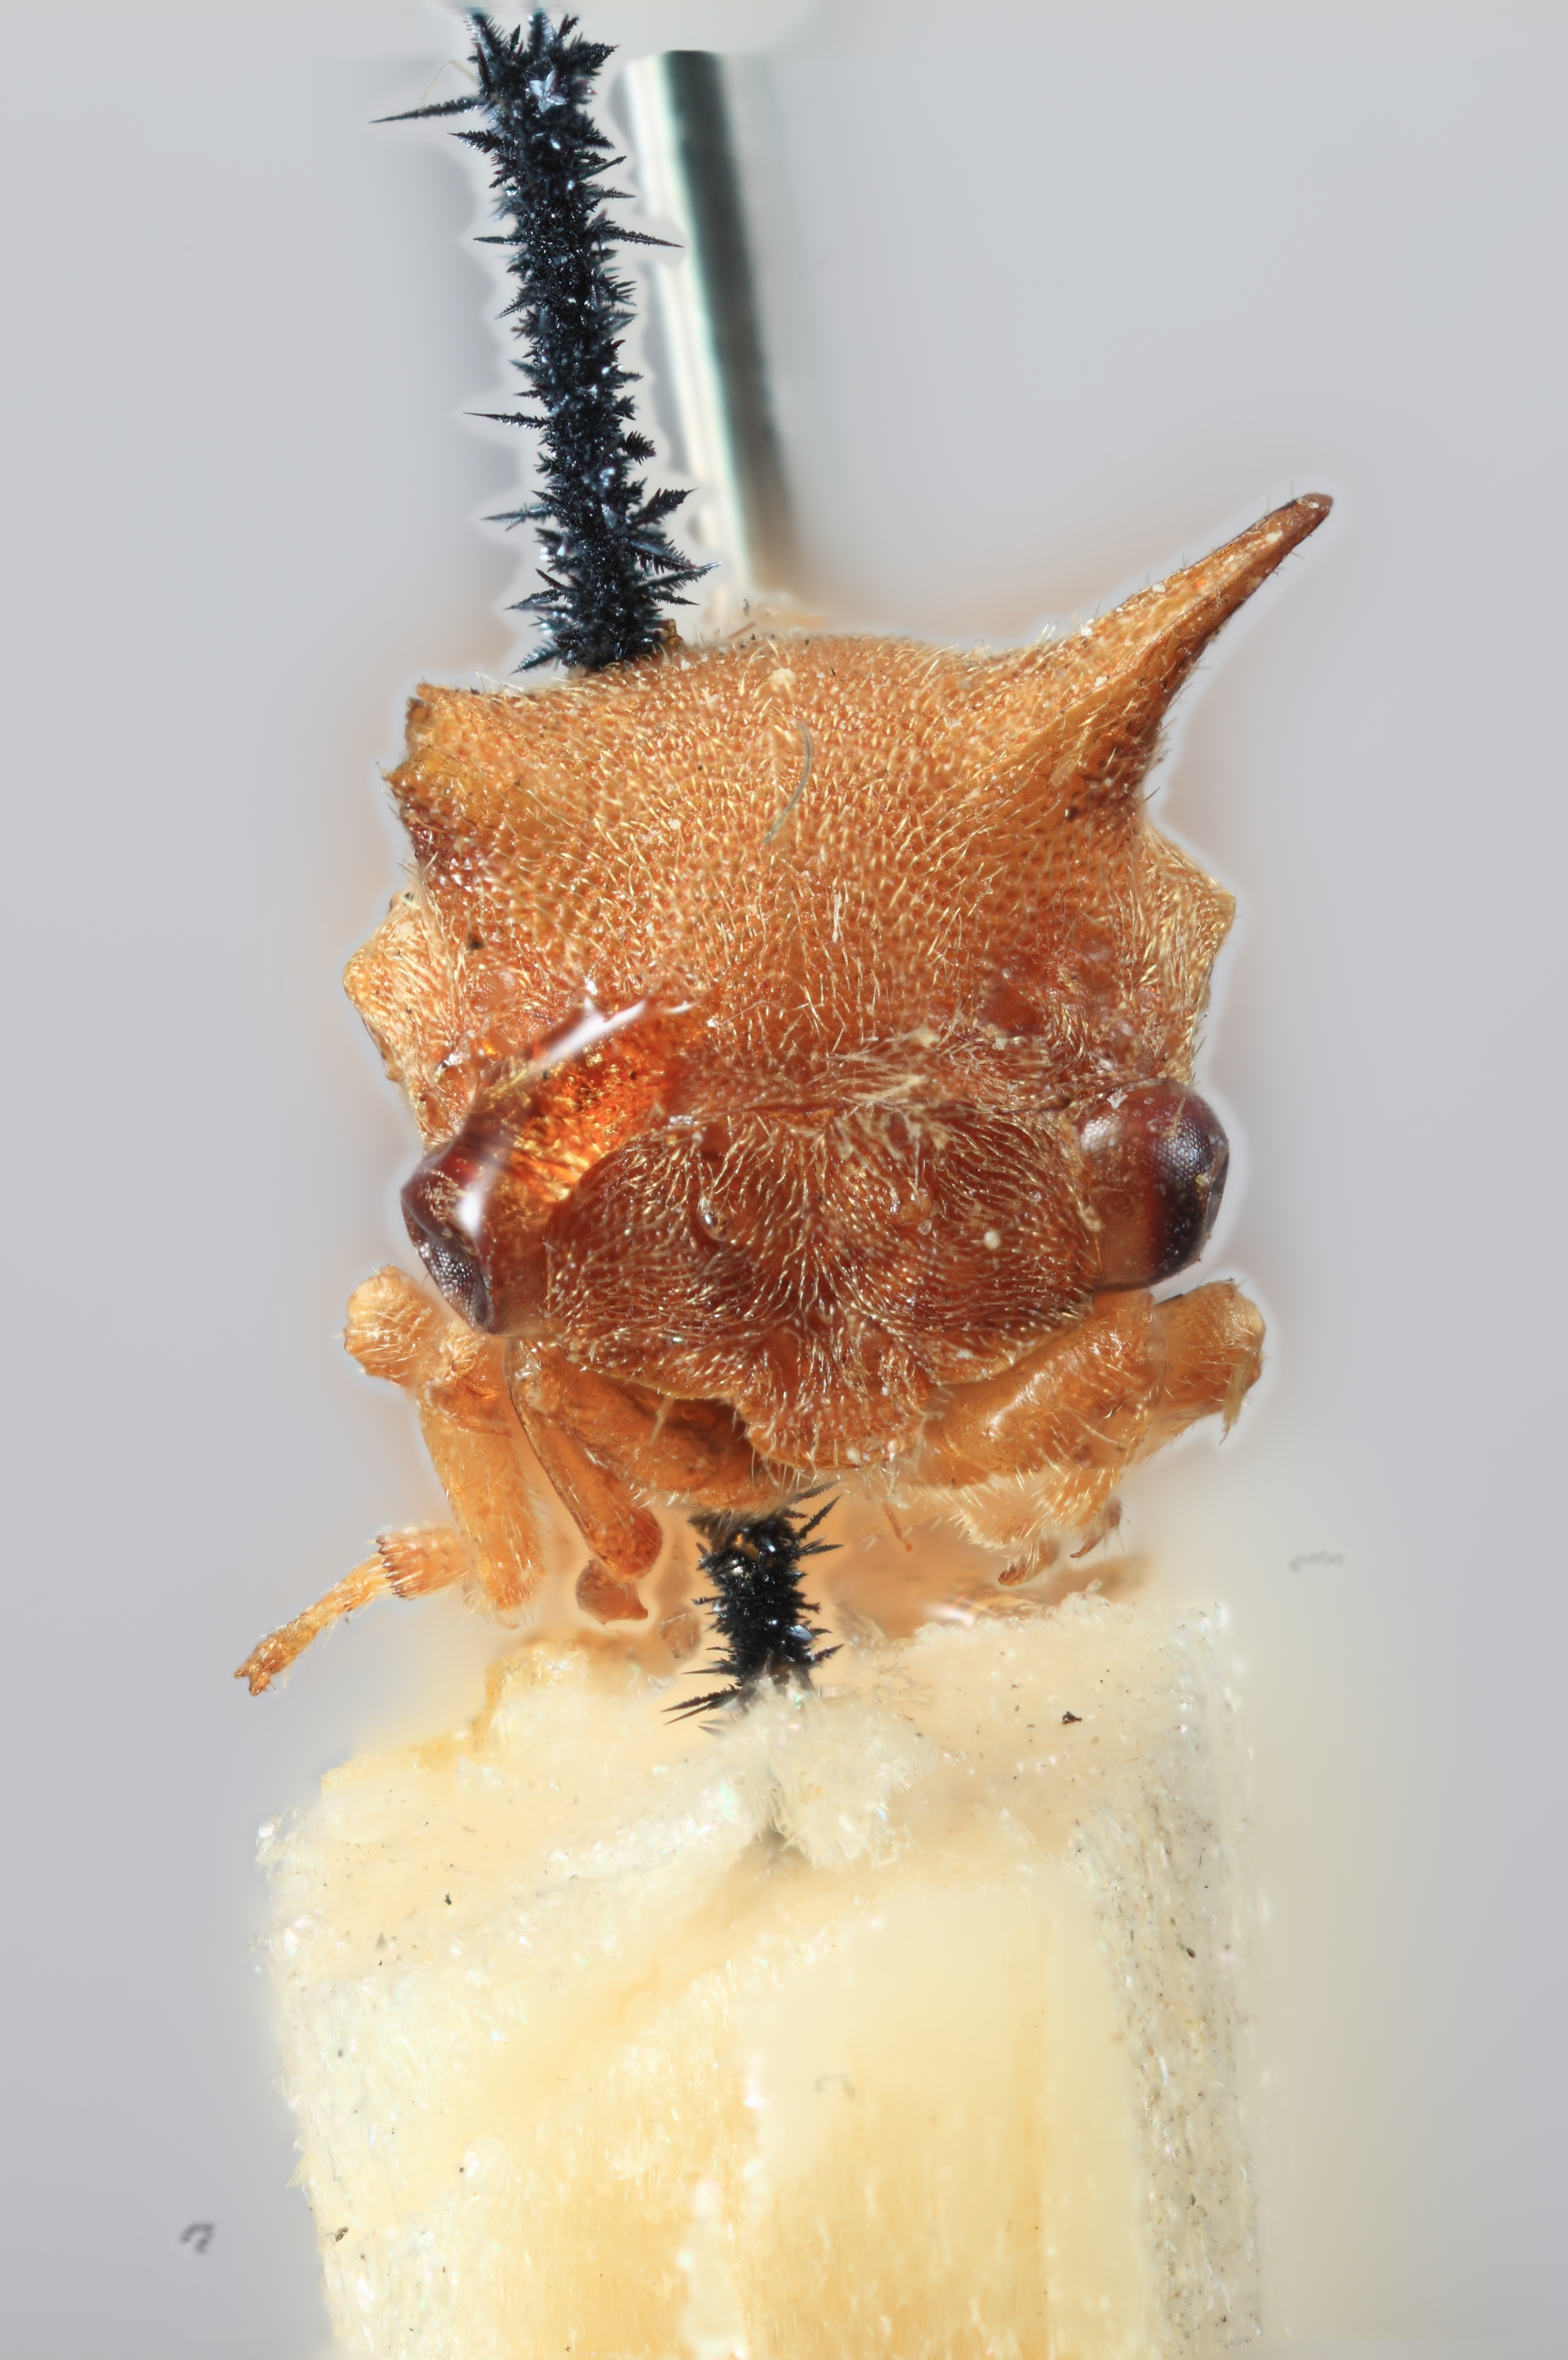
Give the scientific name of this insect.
Platybelus luteus
